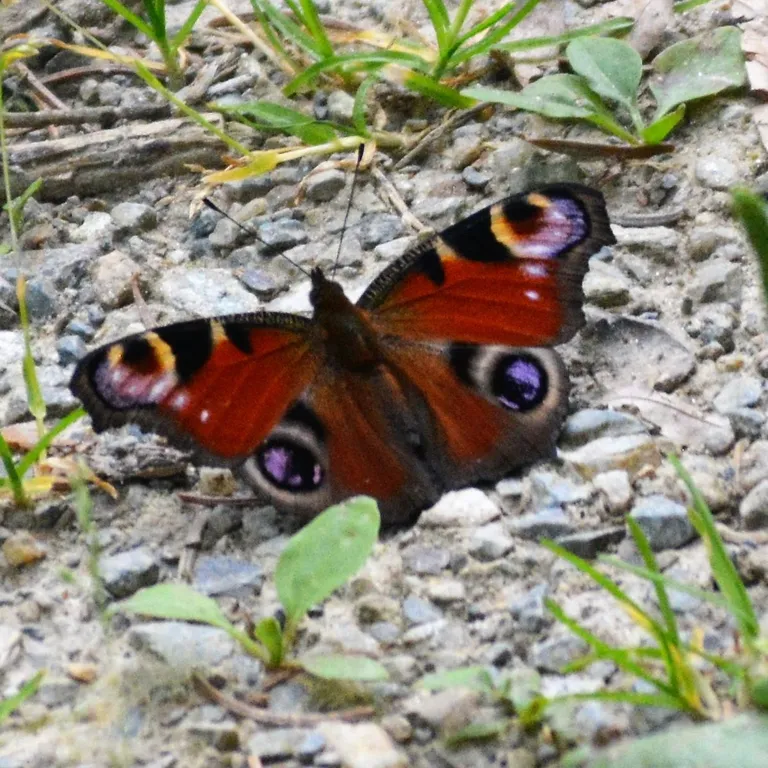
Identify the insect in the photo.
Aglais io
